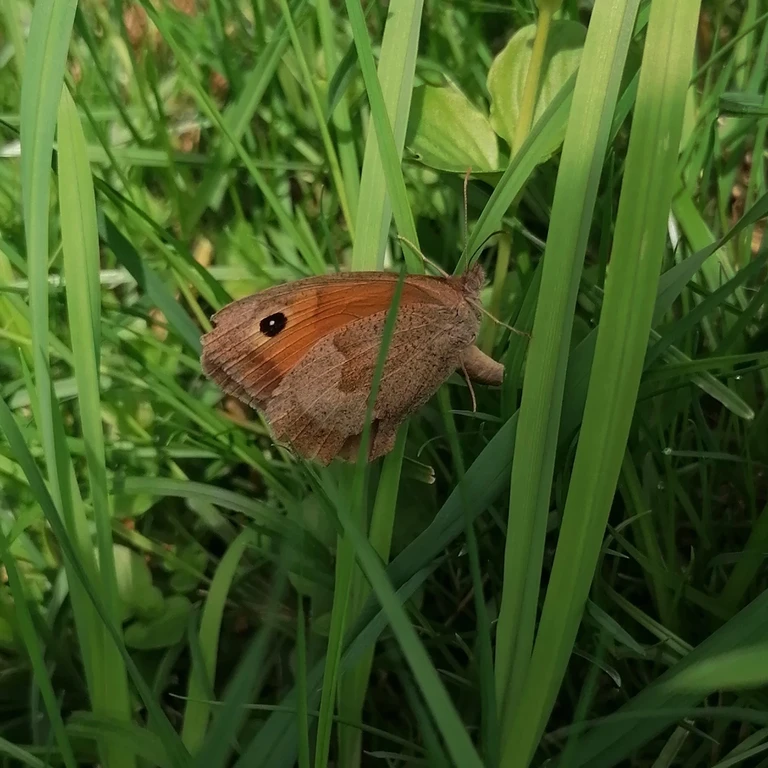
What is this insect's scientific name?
Maniola jurtina
